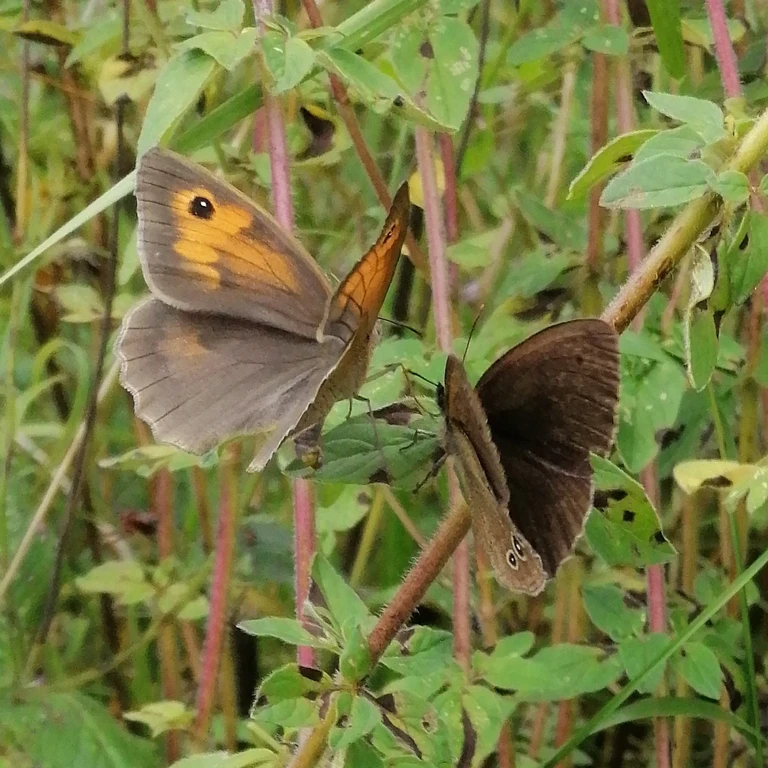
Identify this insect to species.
Maniola jurtina
